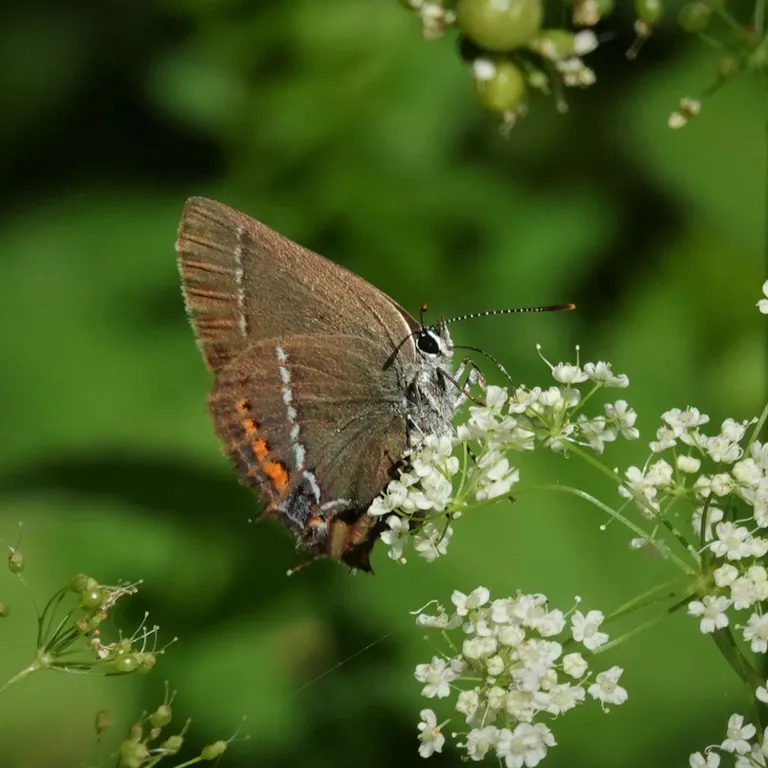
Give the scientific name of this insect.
Satyrium spini (also Tuttiola spini)
